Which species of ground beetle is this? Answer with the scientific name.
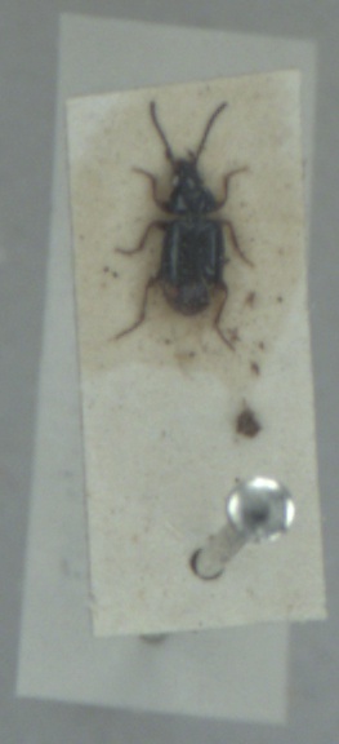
Bembidion guttula
